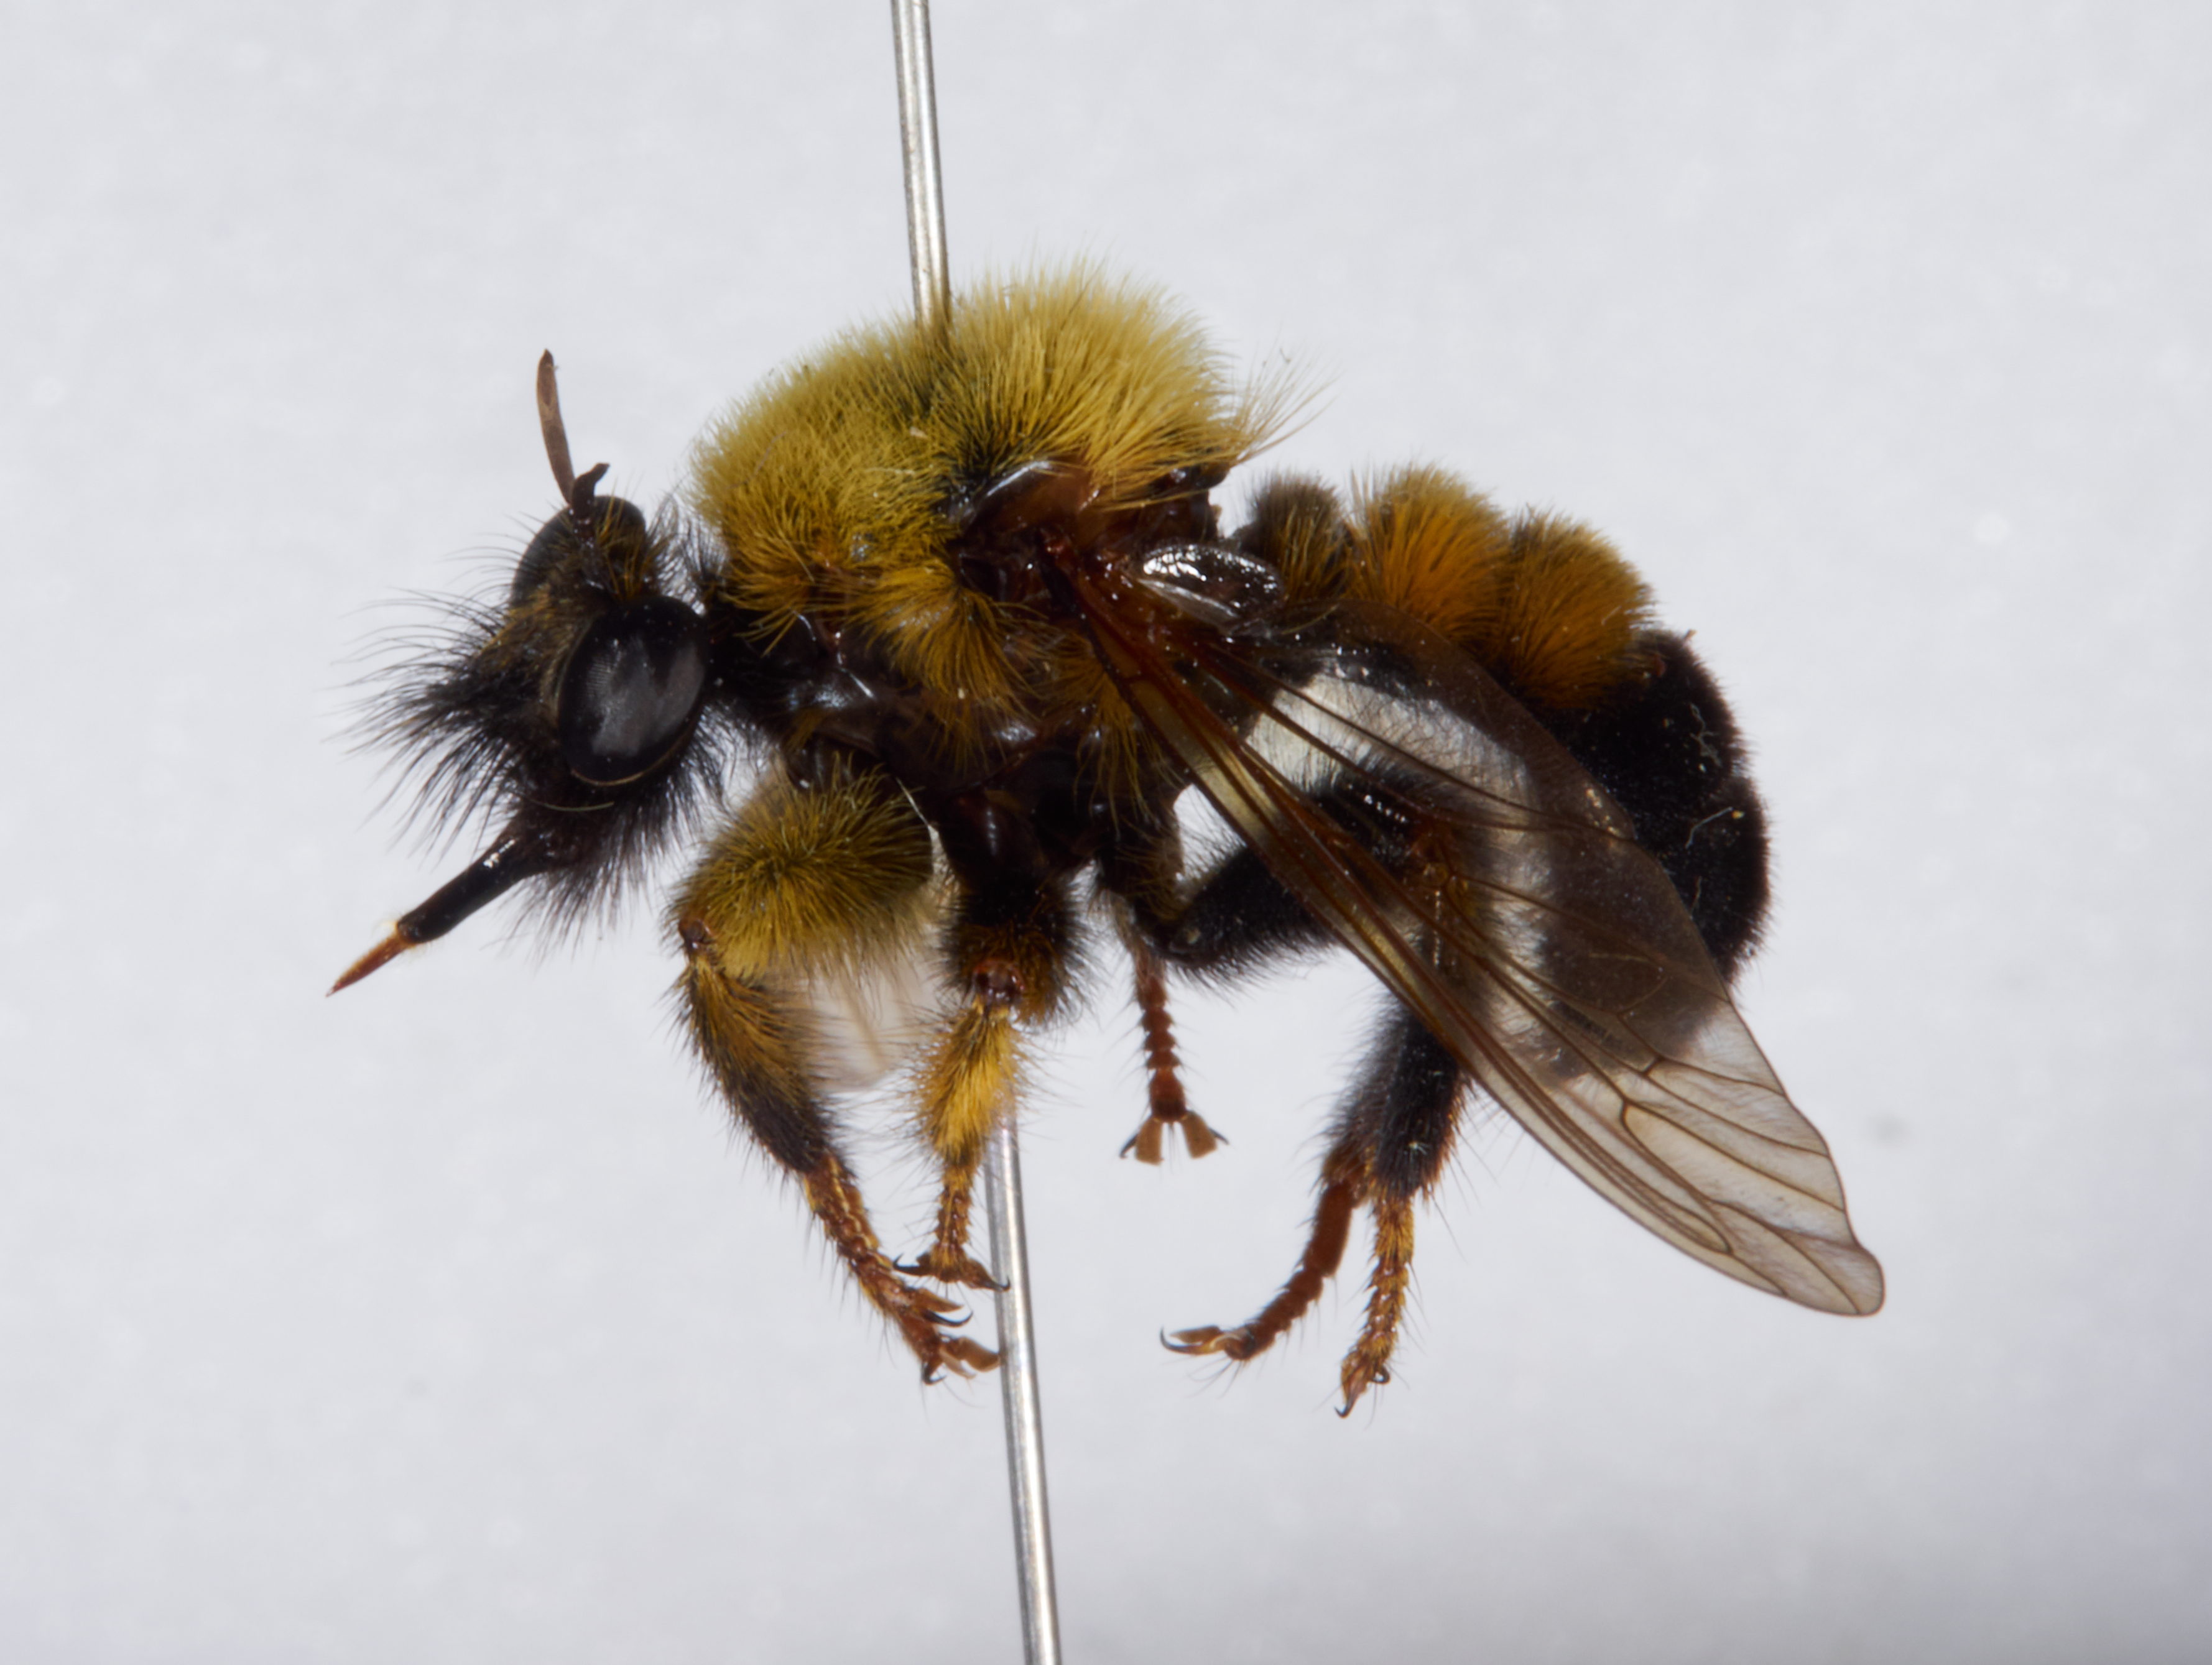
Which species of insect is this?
Laphria thoracica
